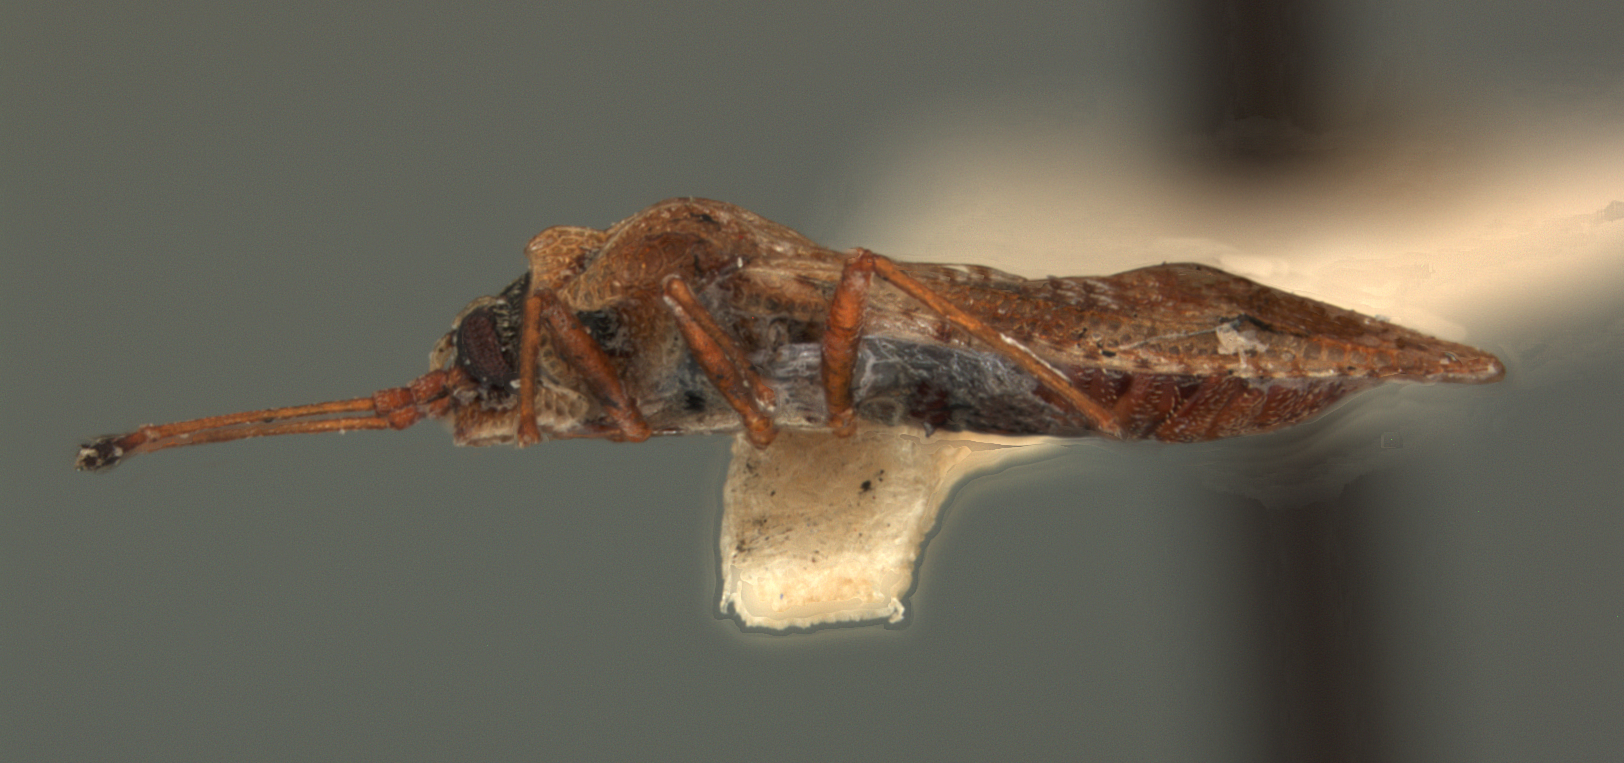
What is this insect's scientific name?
Physatocheila chatterjeei
